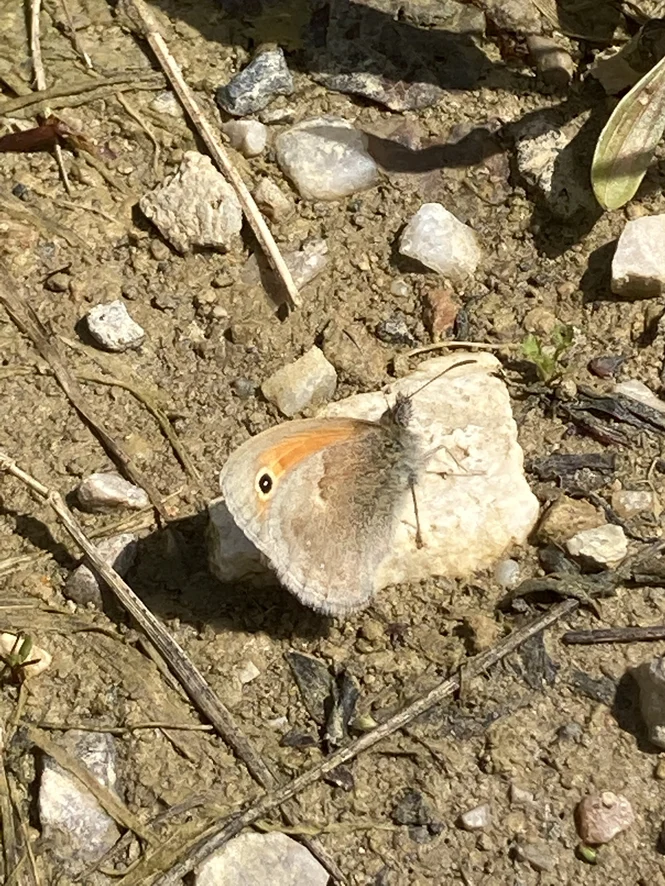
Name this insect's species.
Coenonympha pamphilus
